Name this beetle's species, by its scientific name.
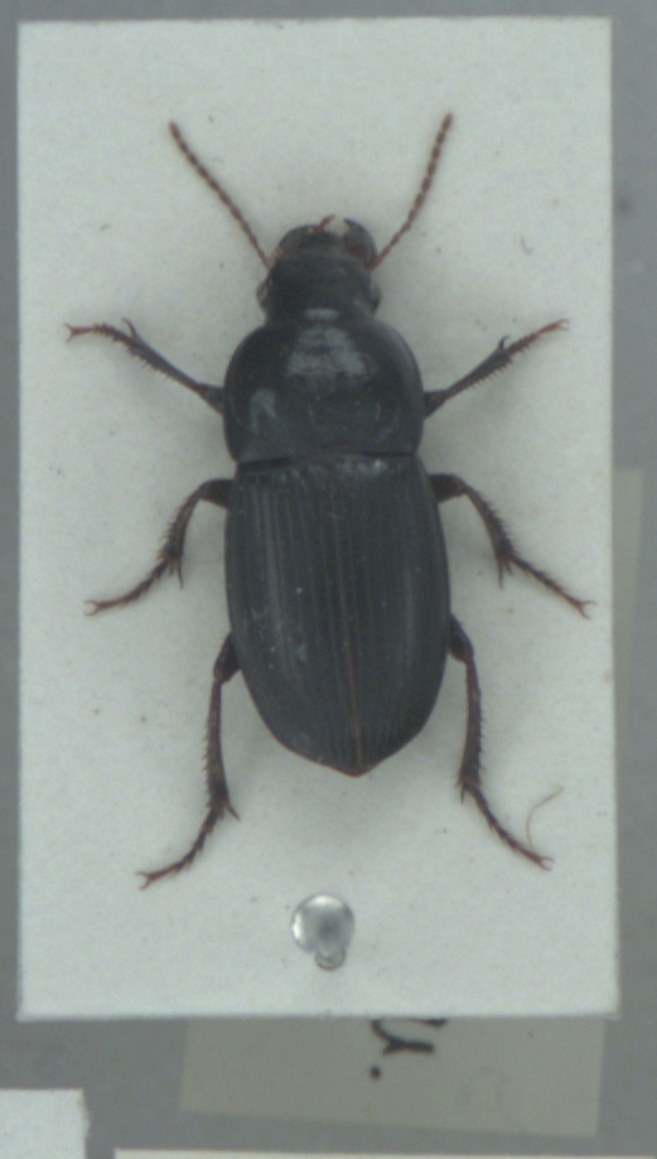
Harpalus dimidiatus
